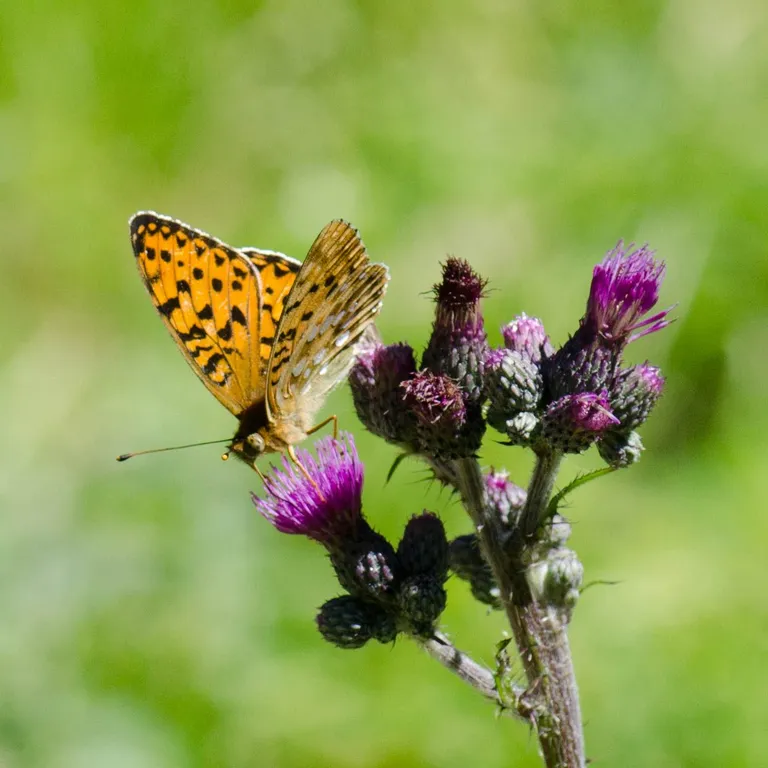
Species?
Speyeria aglaja
